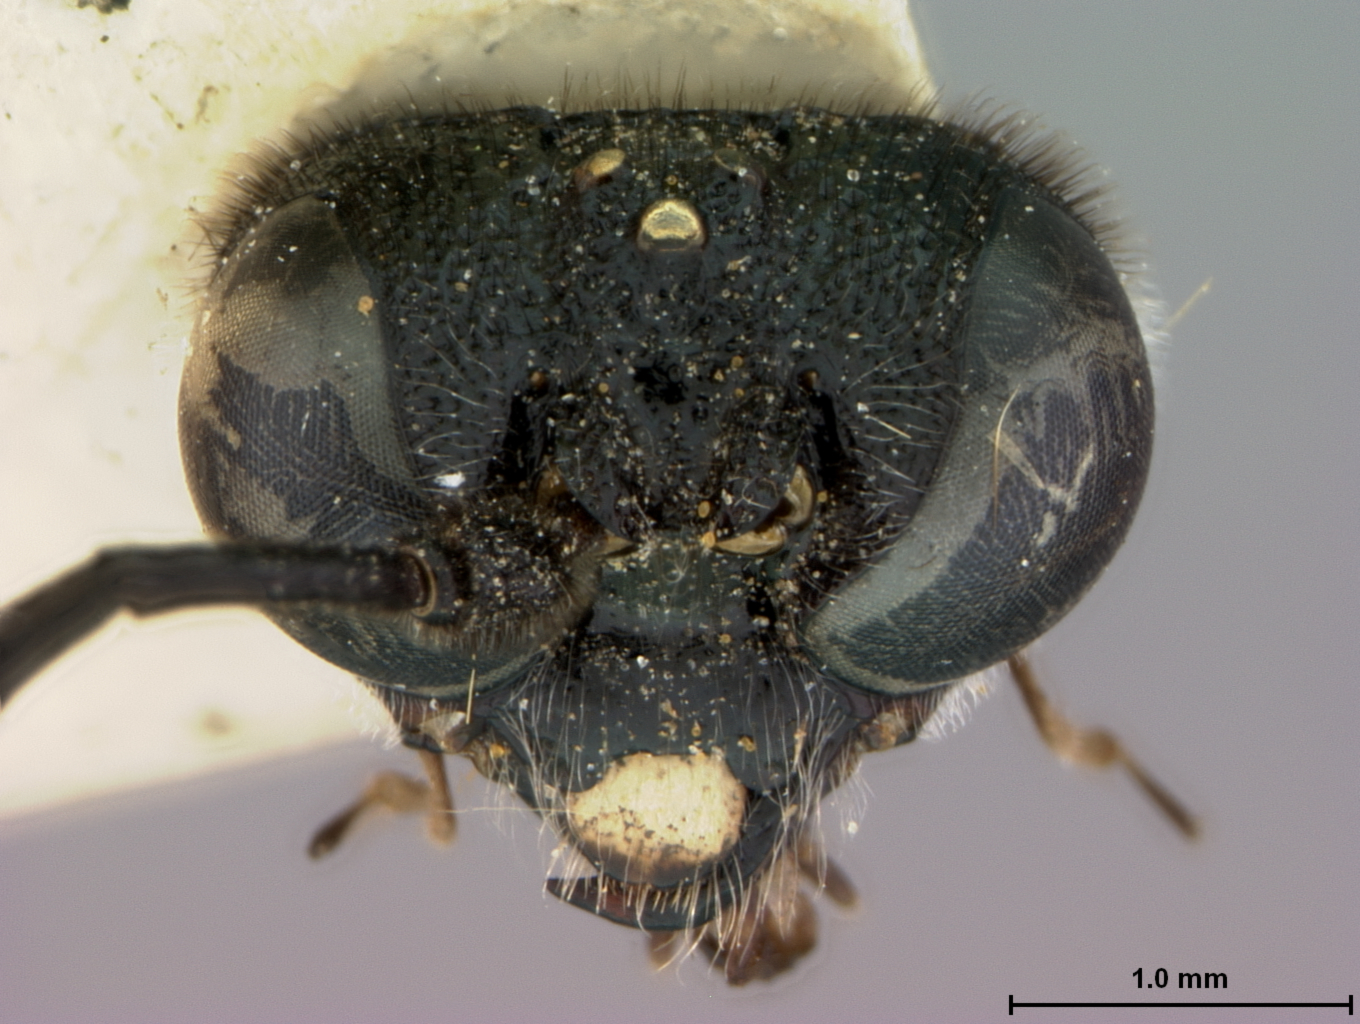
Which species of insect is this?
Tenthredo balabetea
